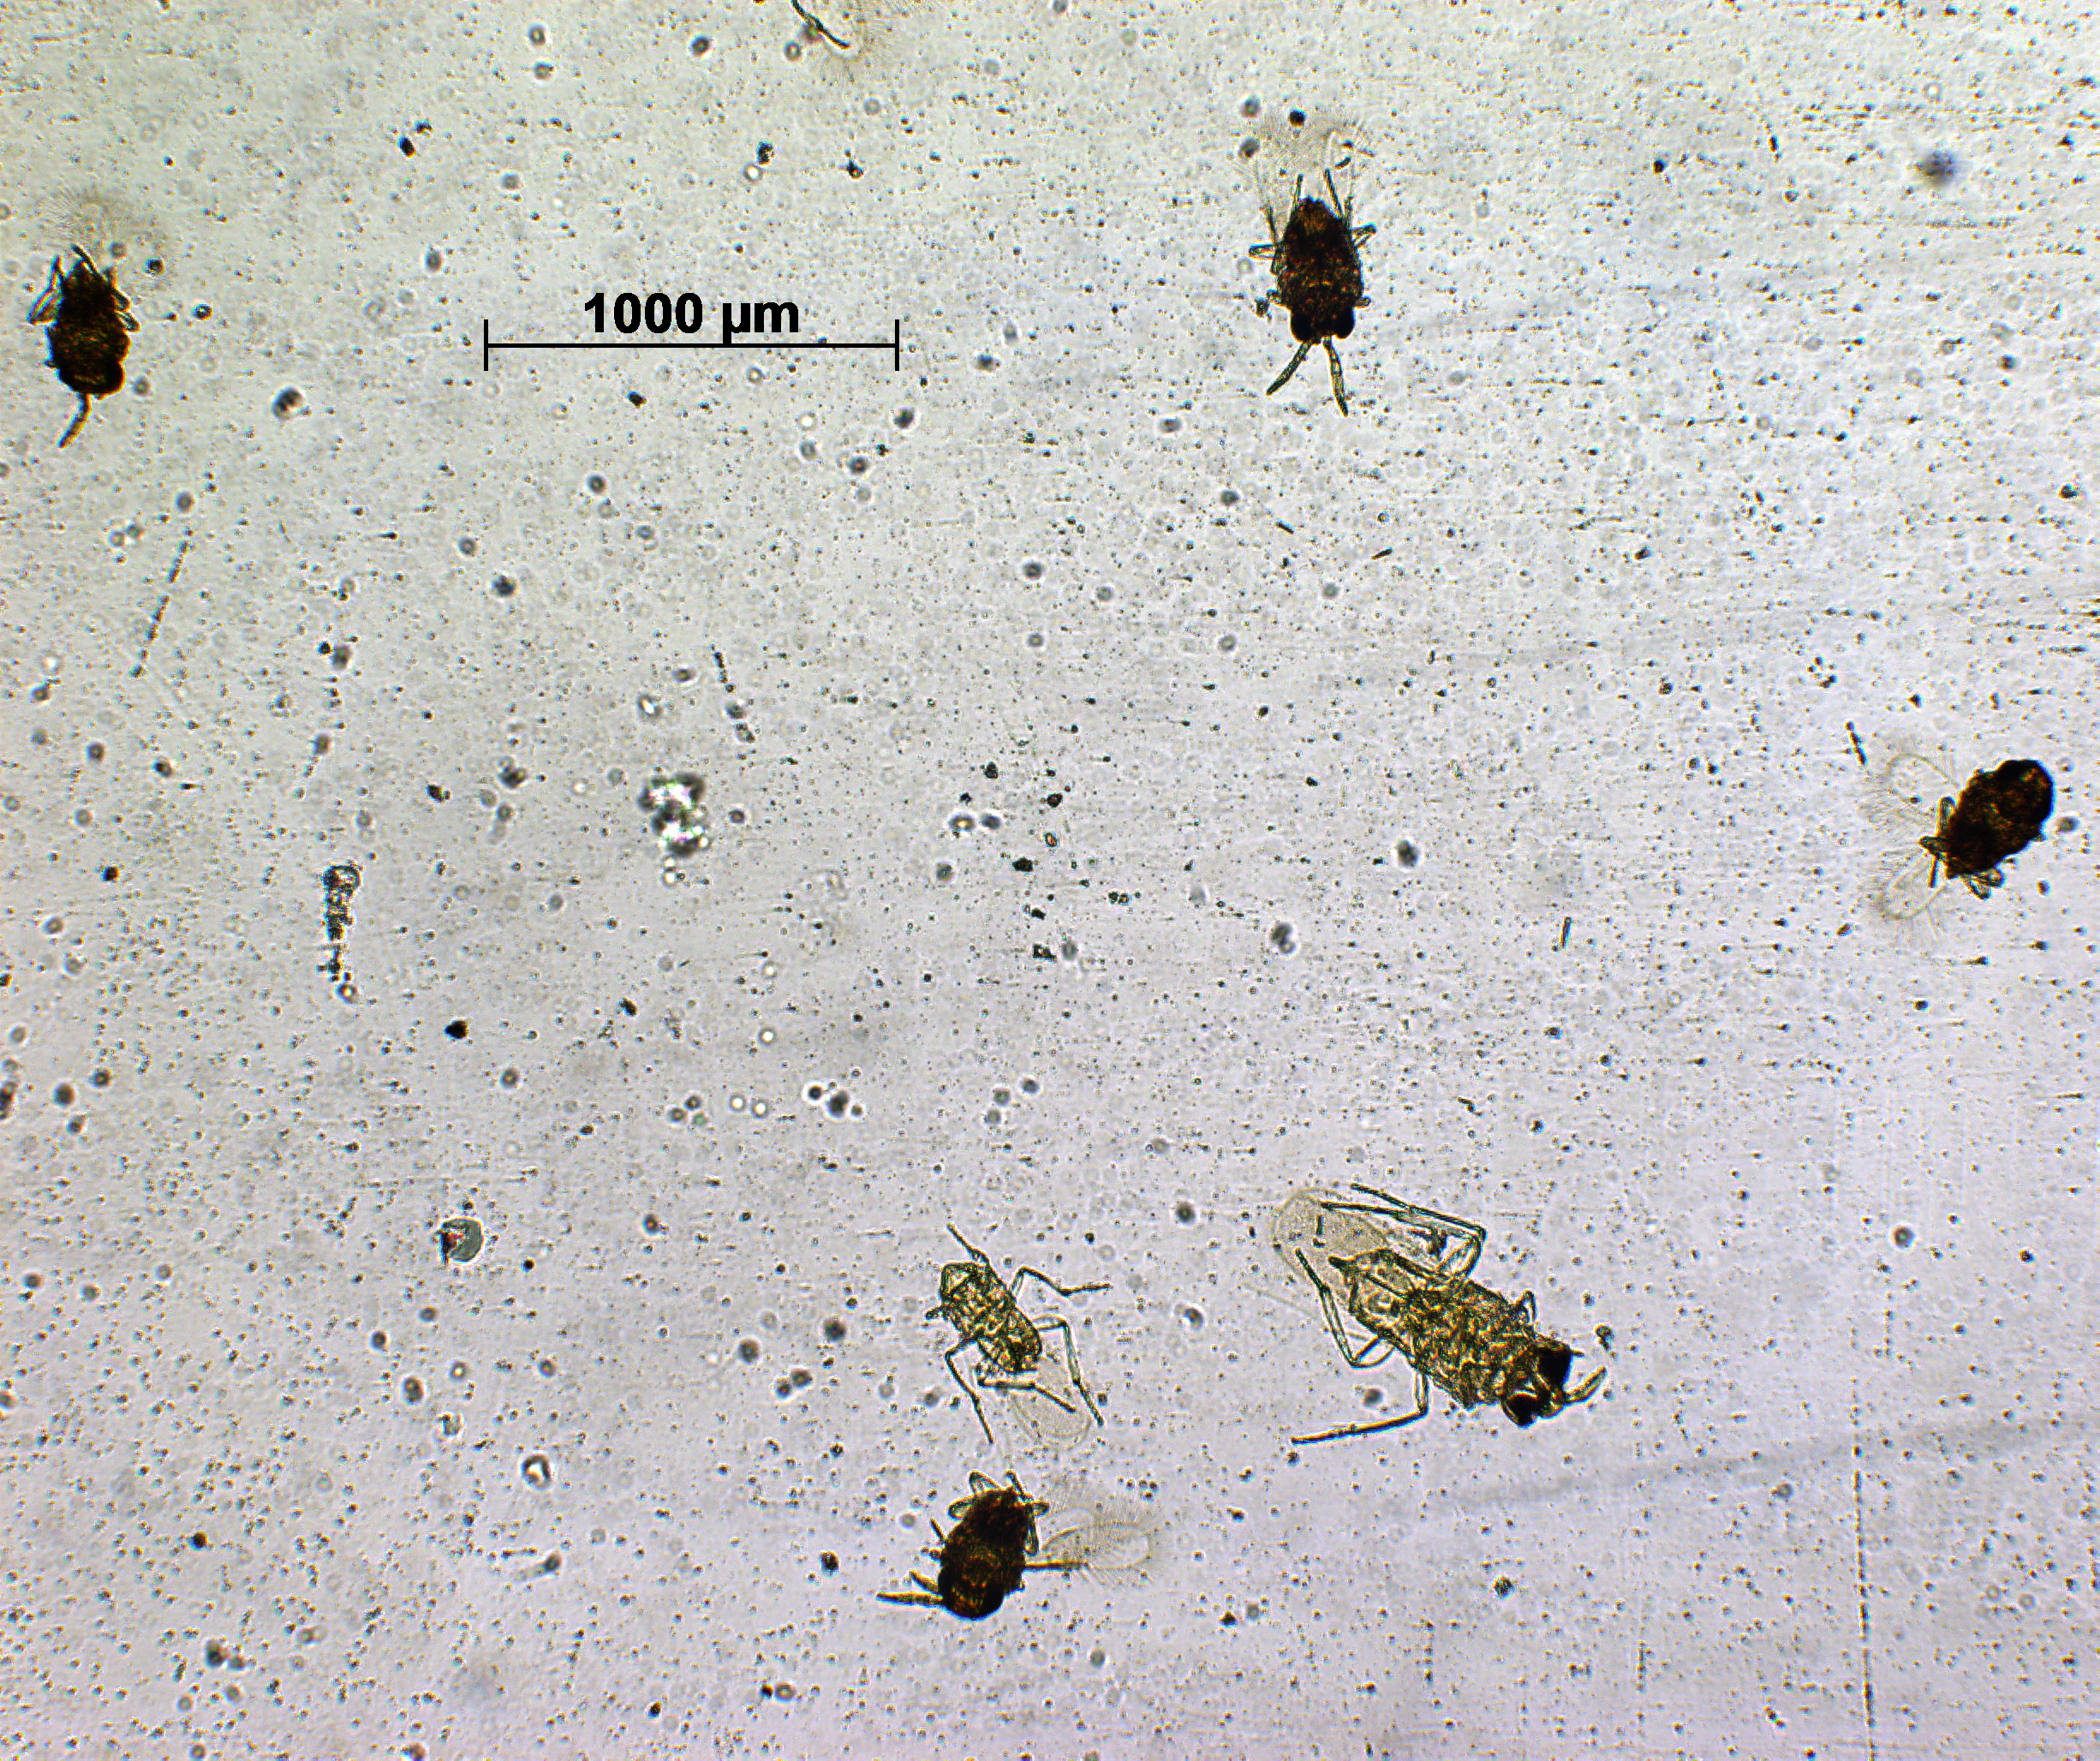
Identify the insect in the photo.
Artas koebelei
